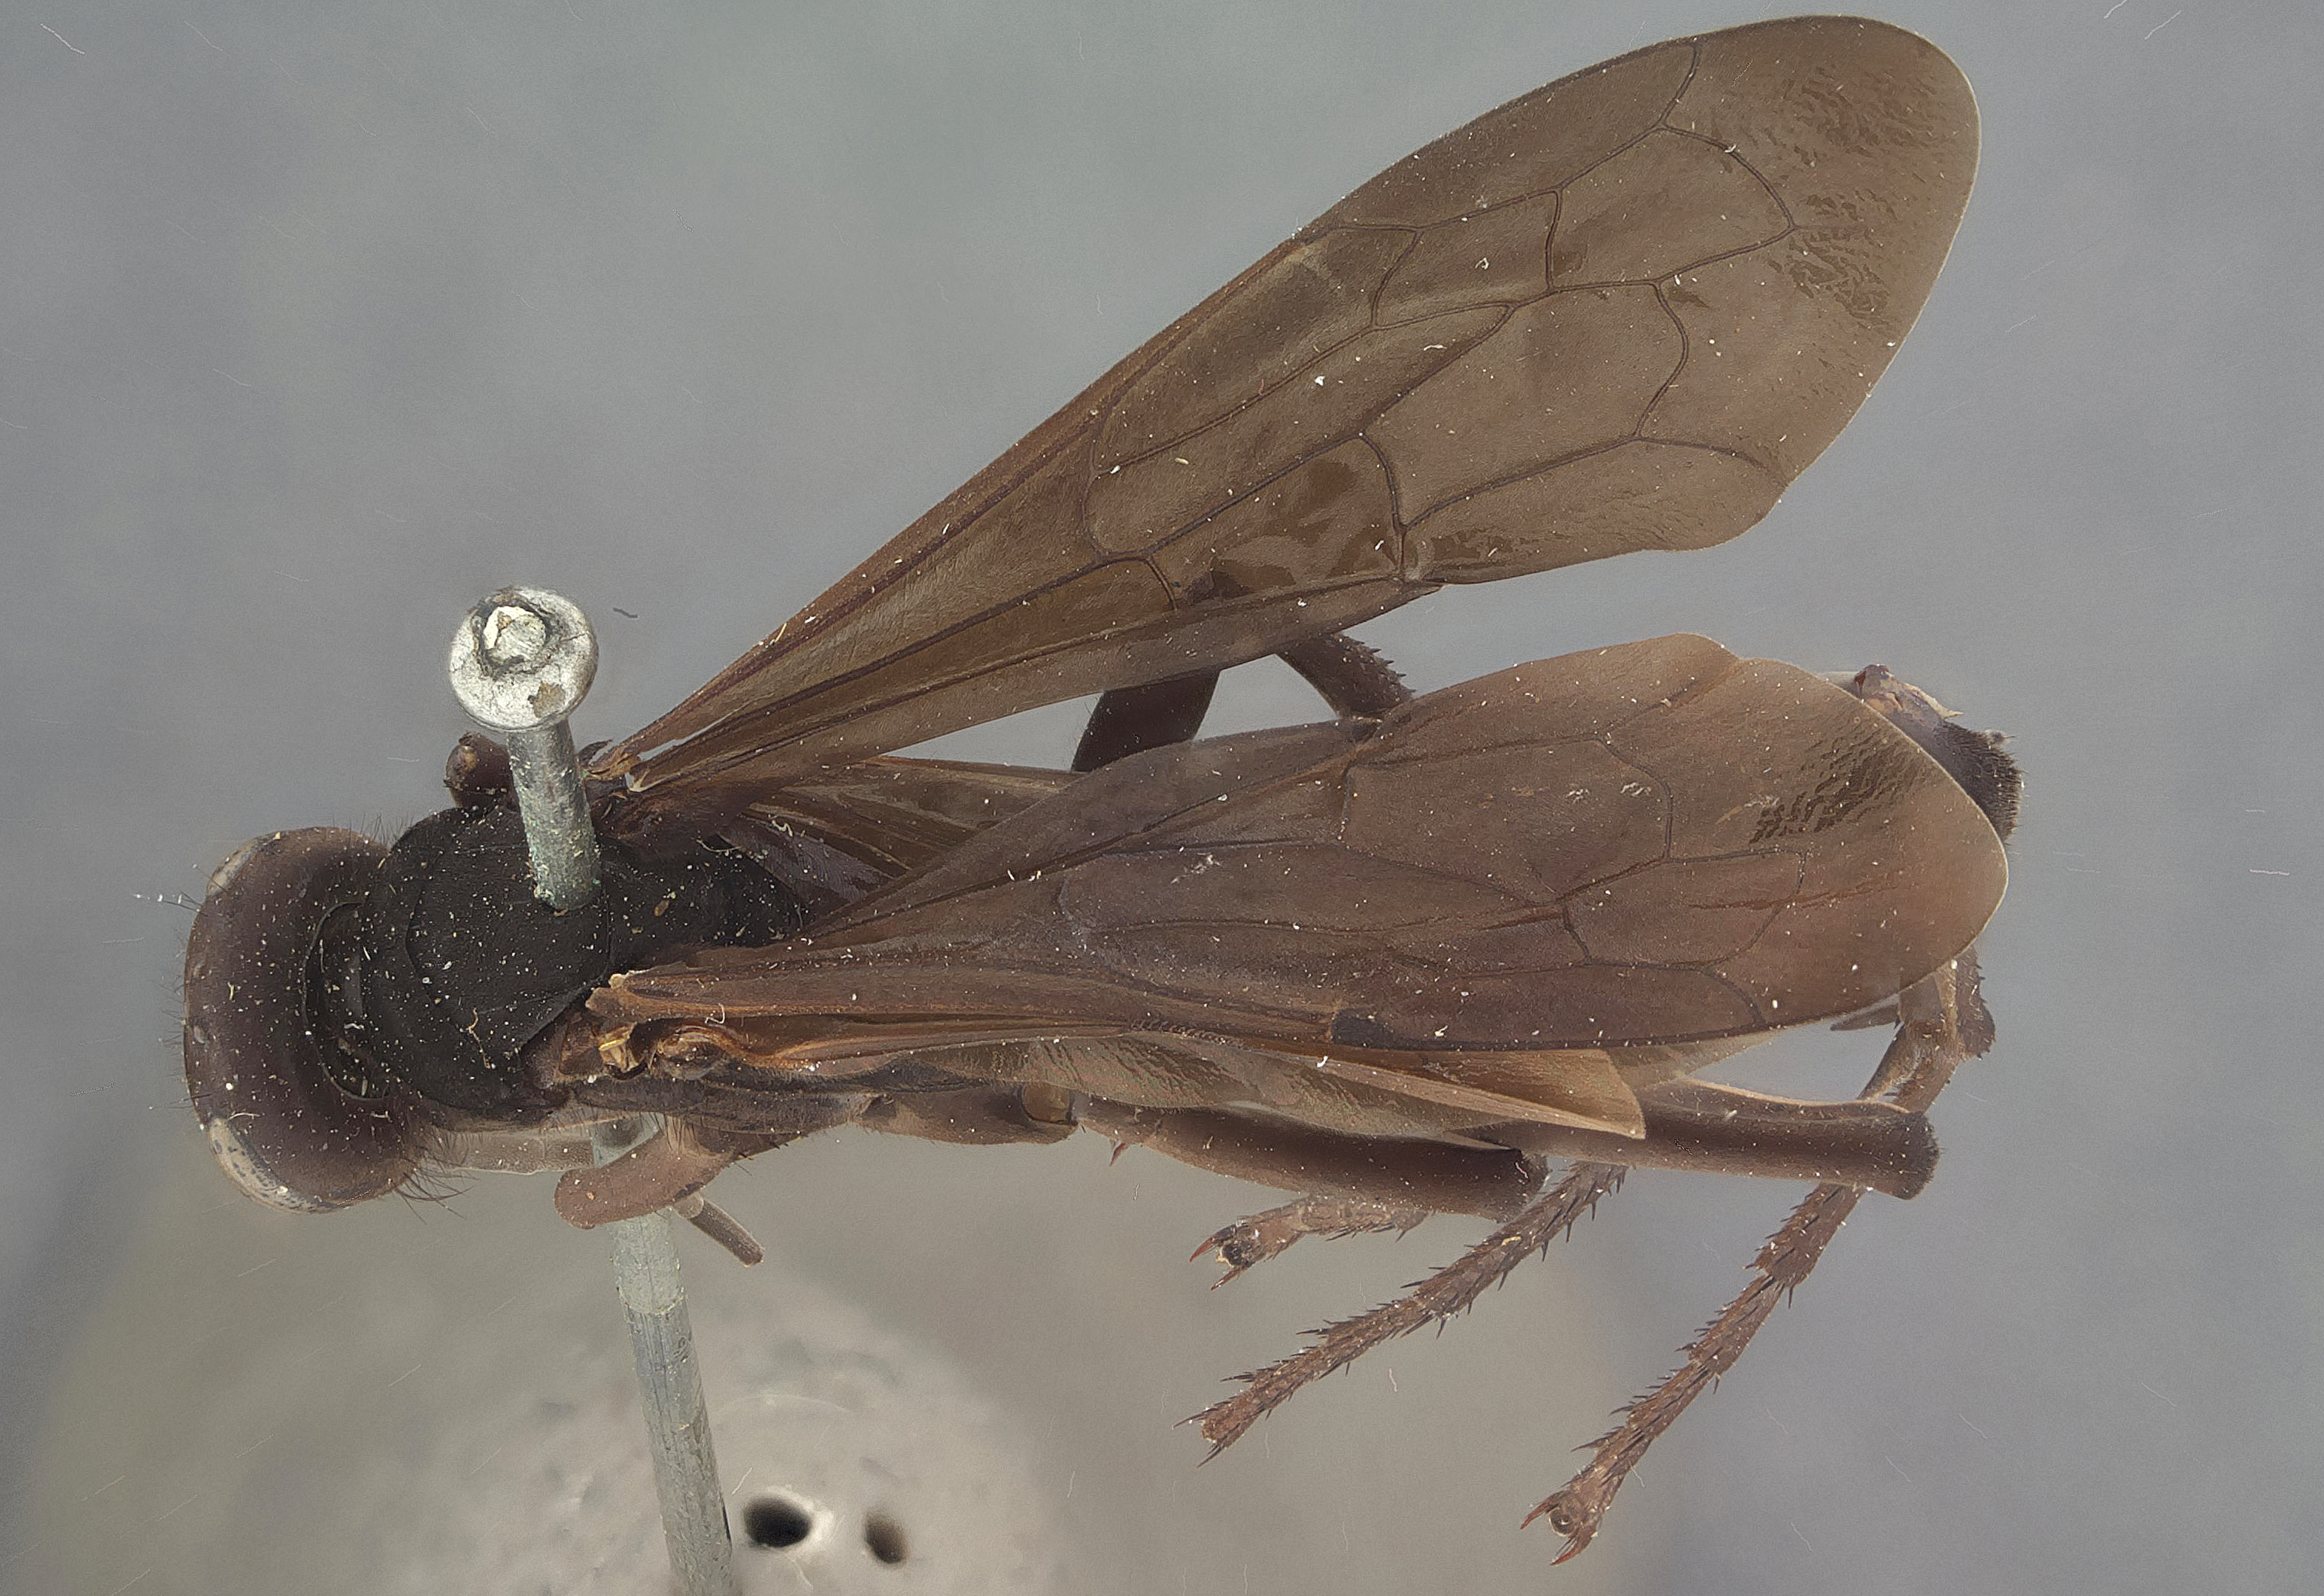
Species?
Priocnemioides texanus
